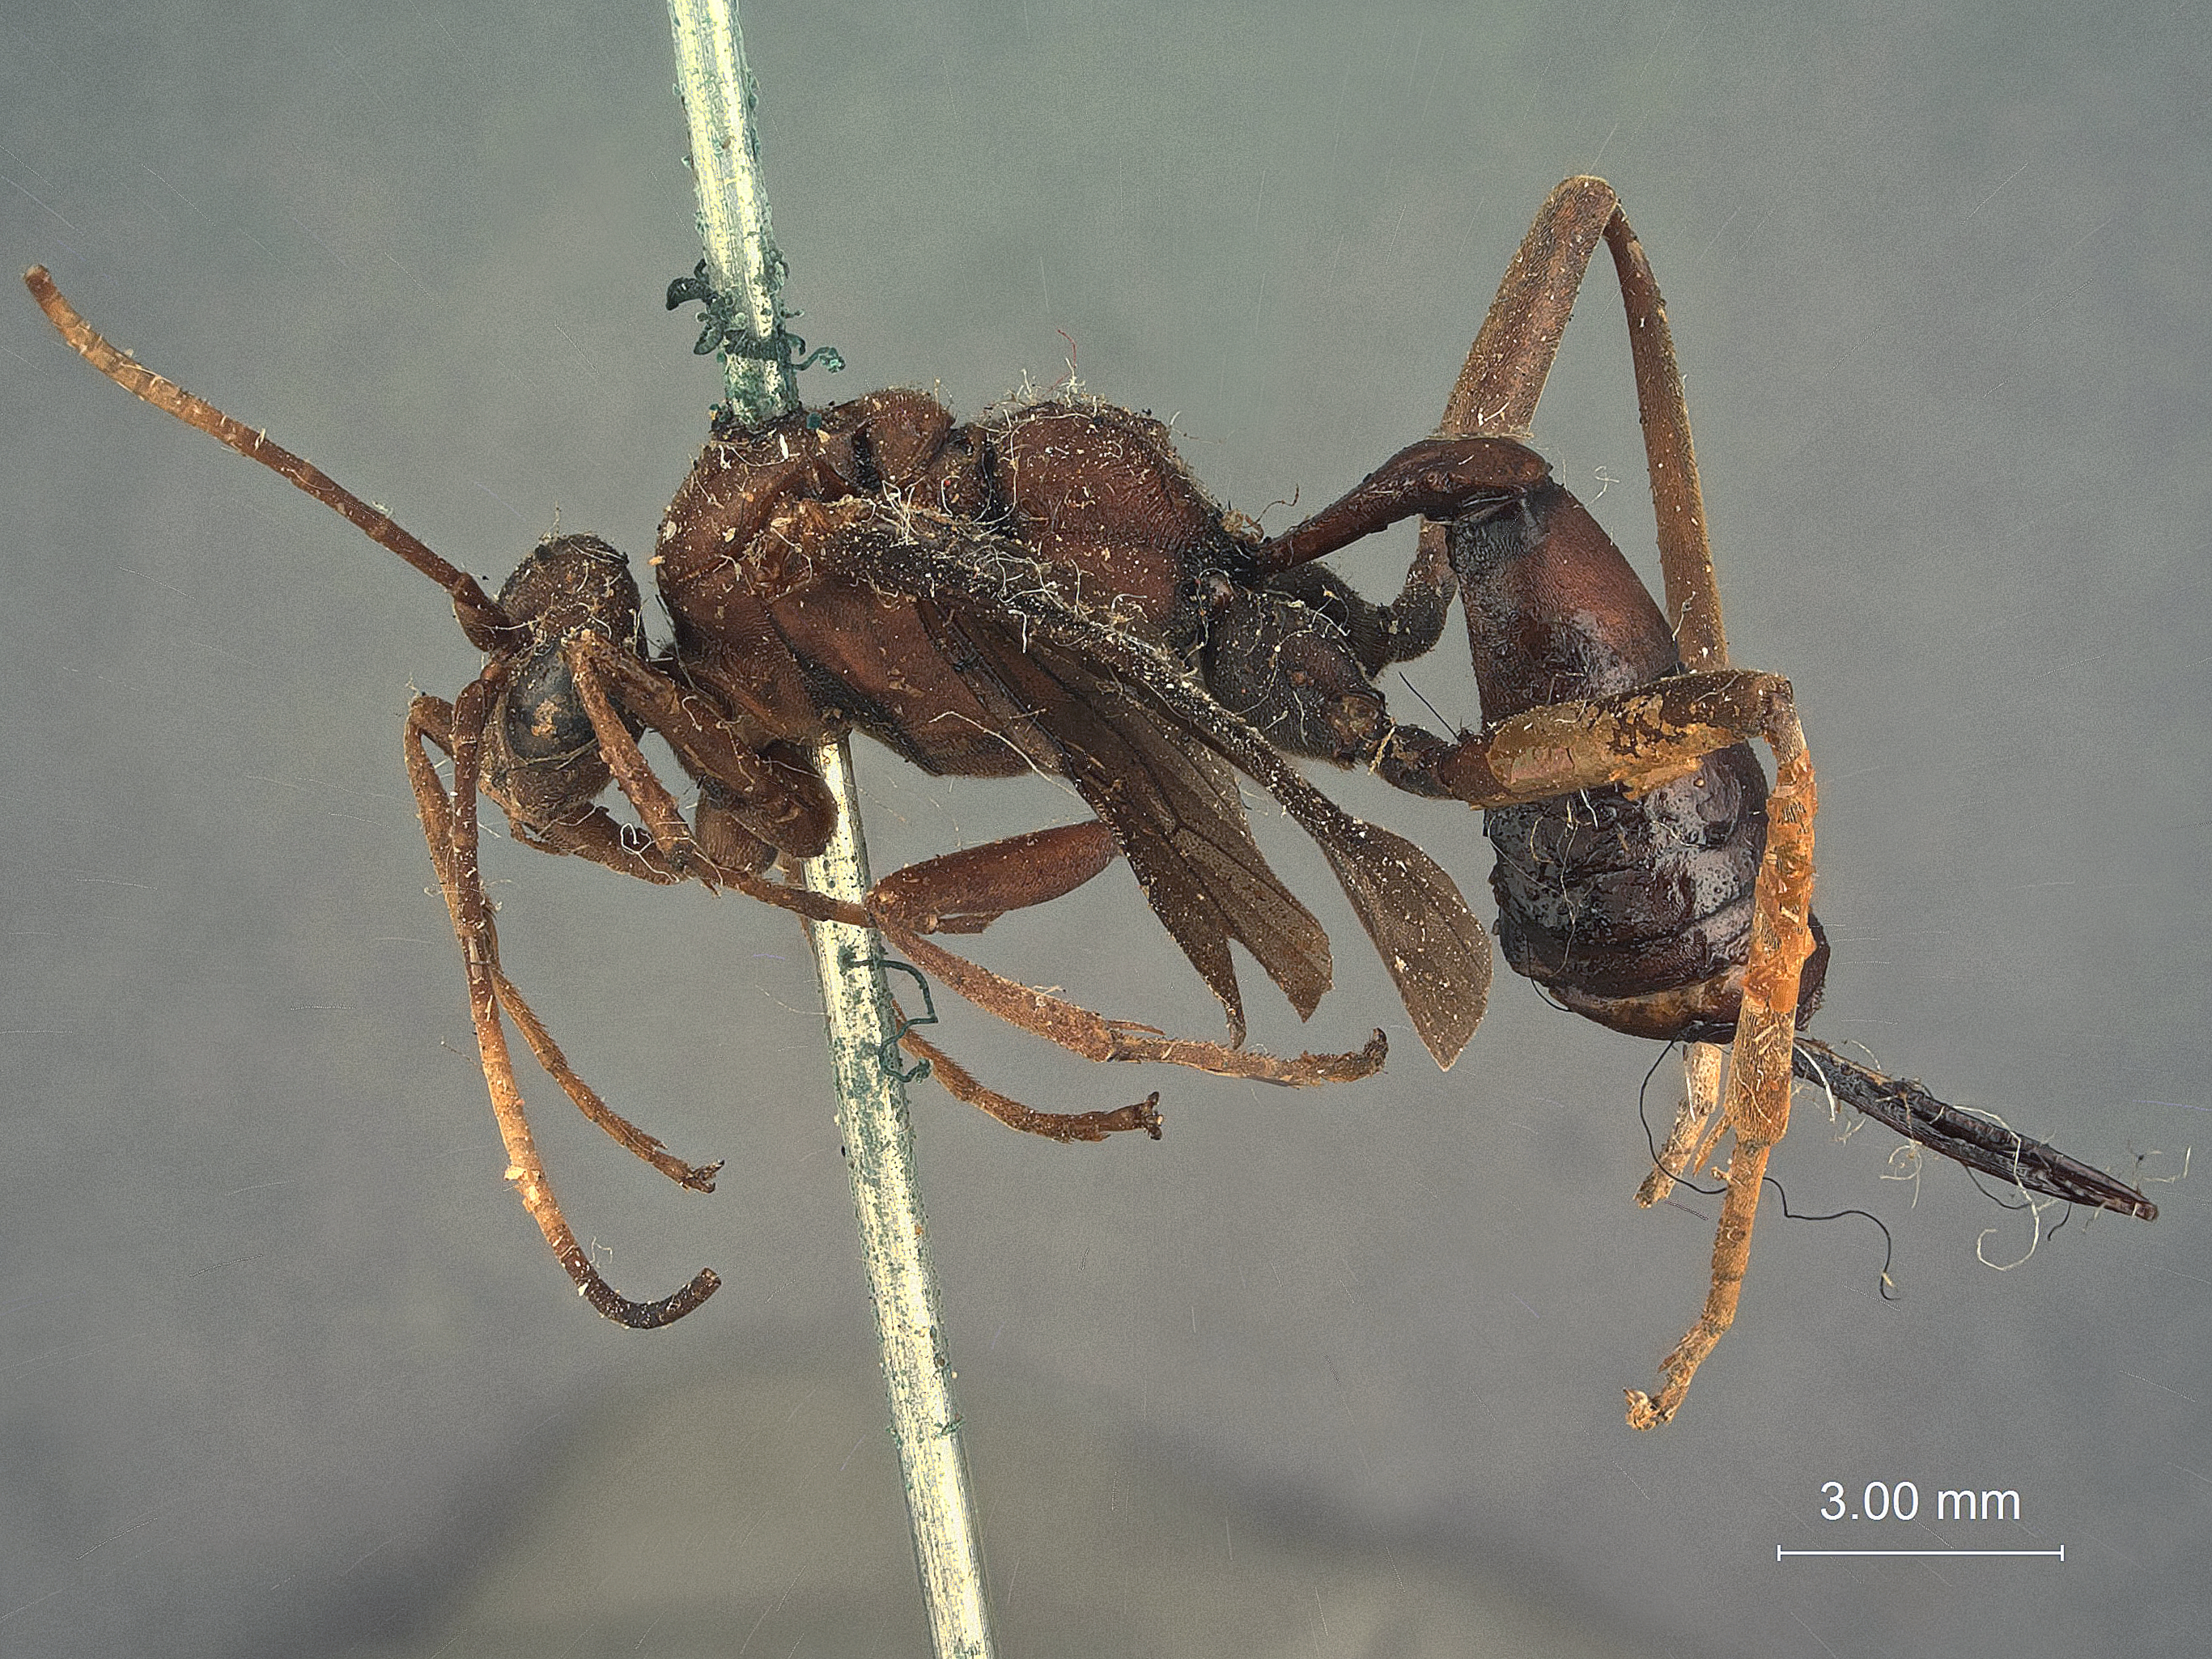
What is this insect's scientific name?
Cryptus nigripennis
